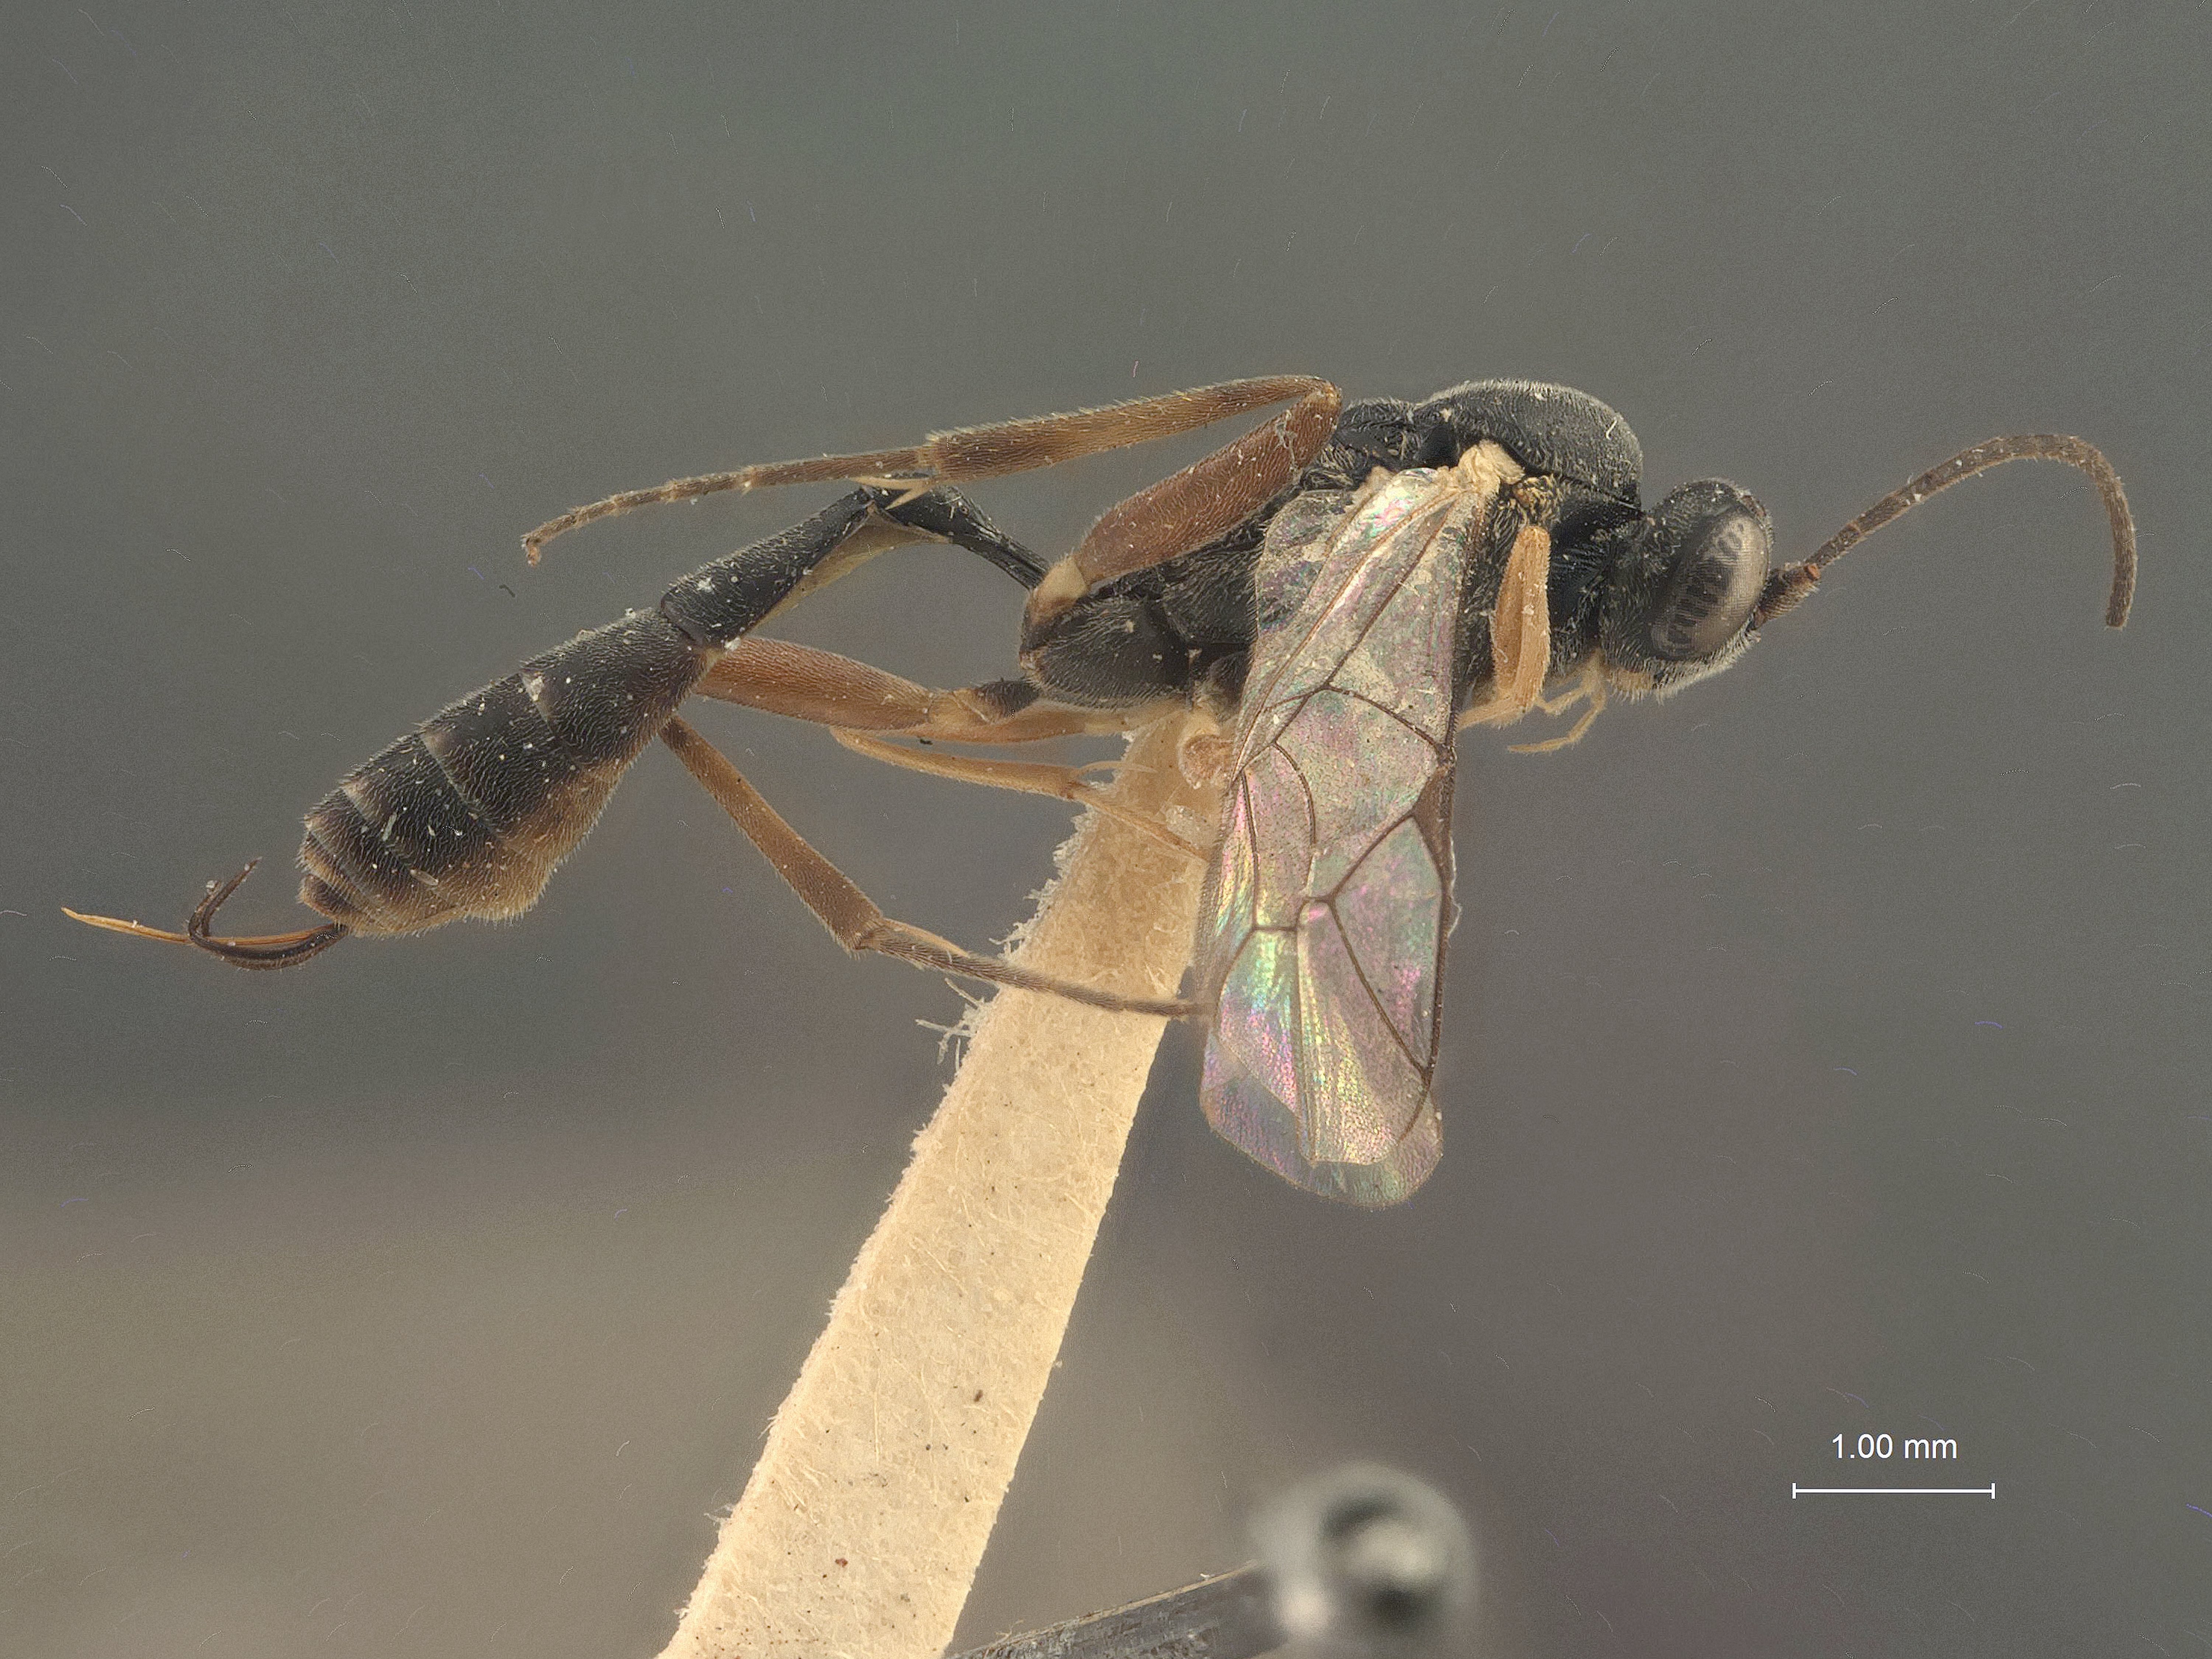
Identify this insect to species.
Meleborus laspeyresiae
